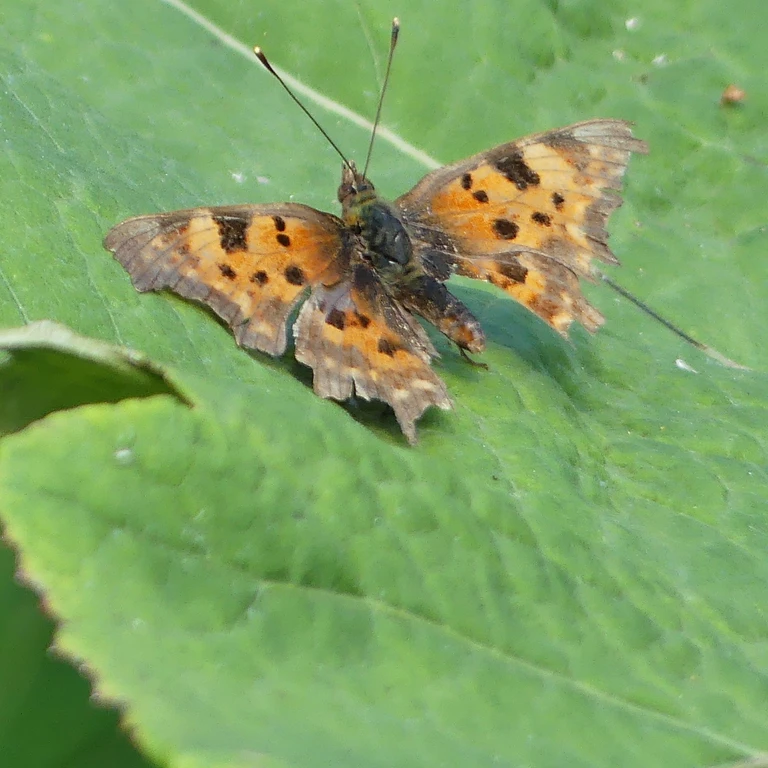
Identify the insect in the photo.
Polygonia c-album
